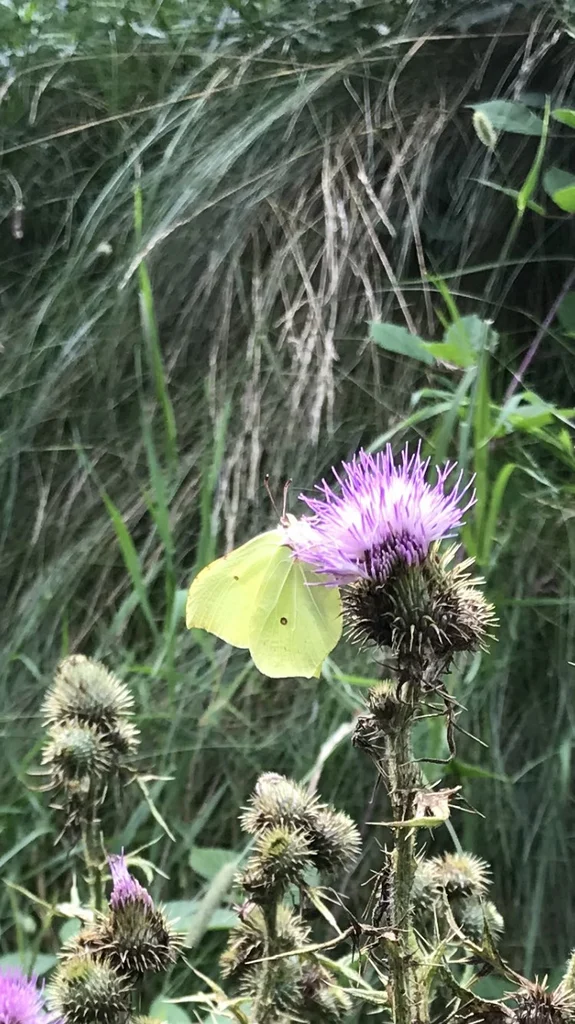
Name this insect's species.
Gonepteryx rhamni
